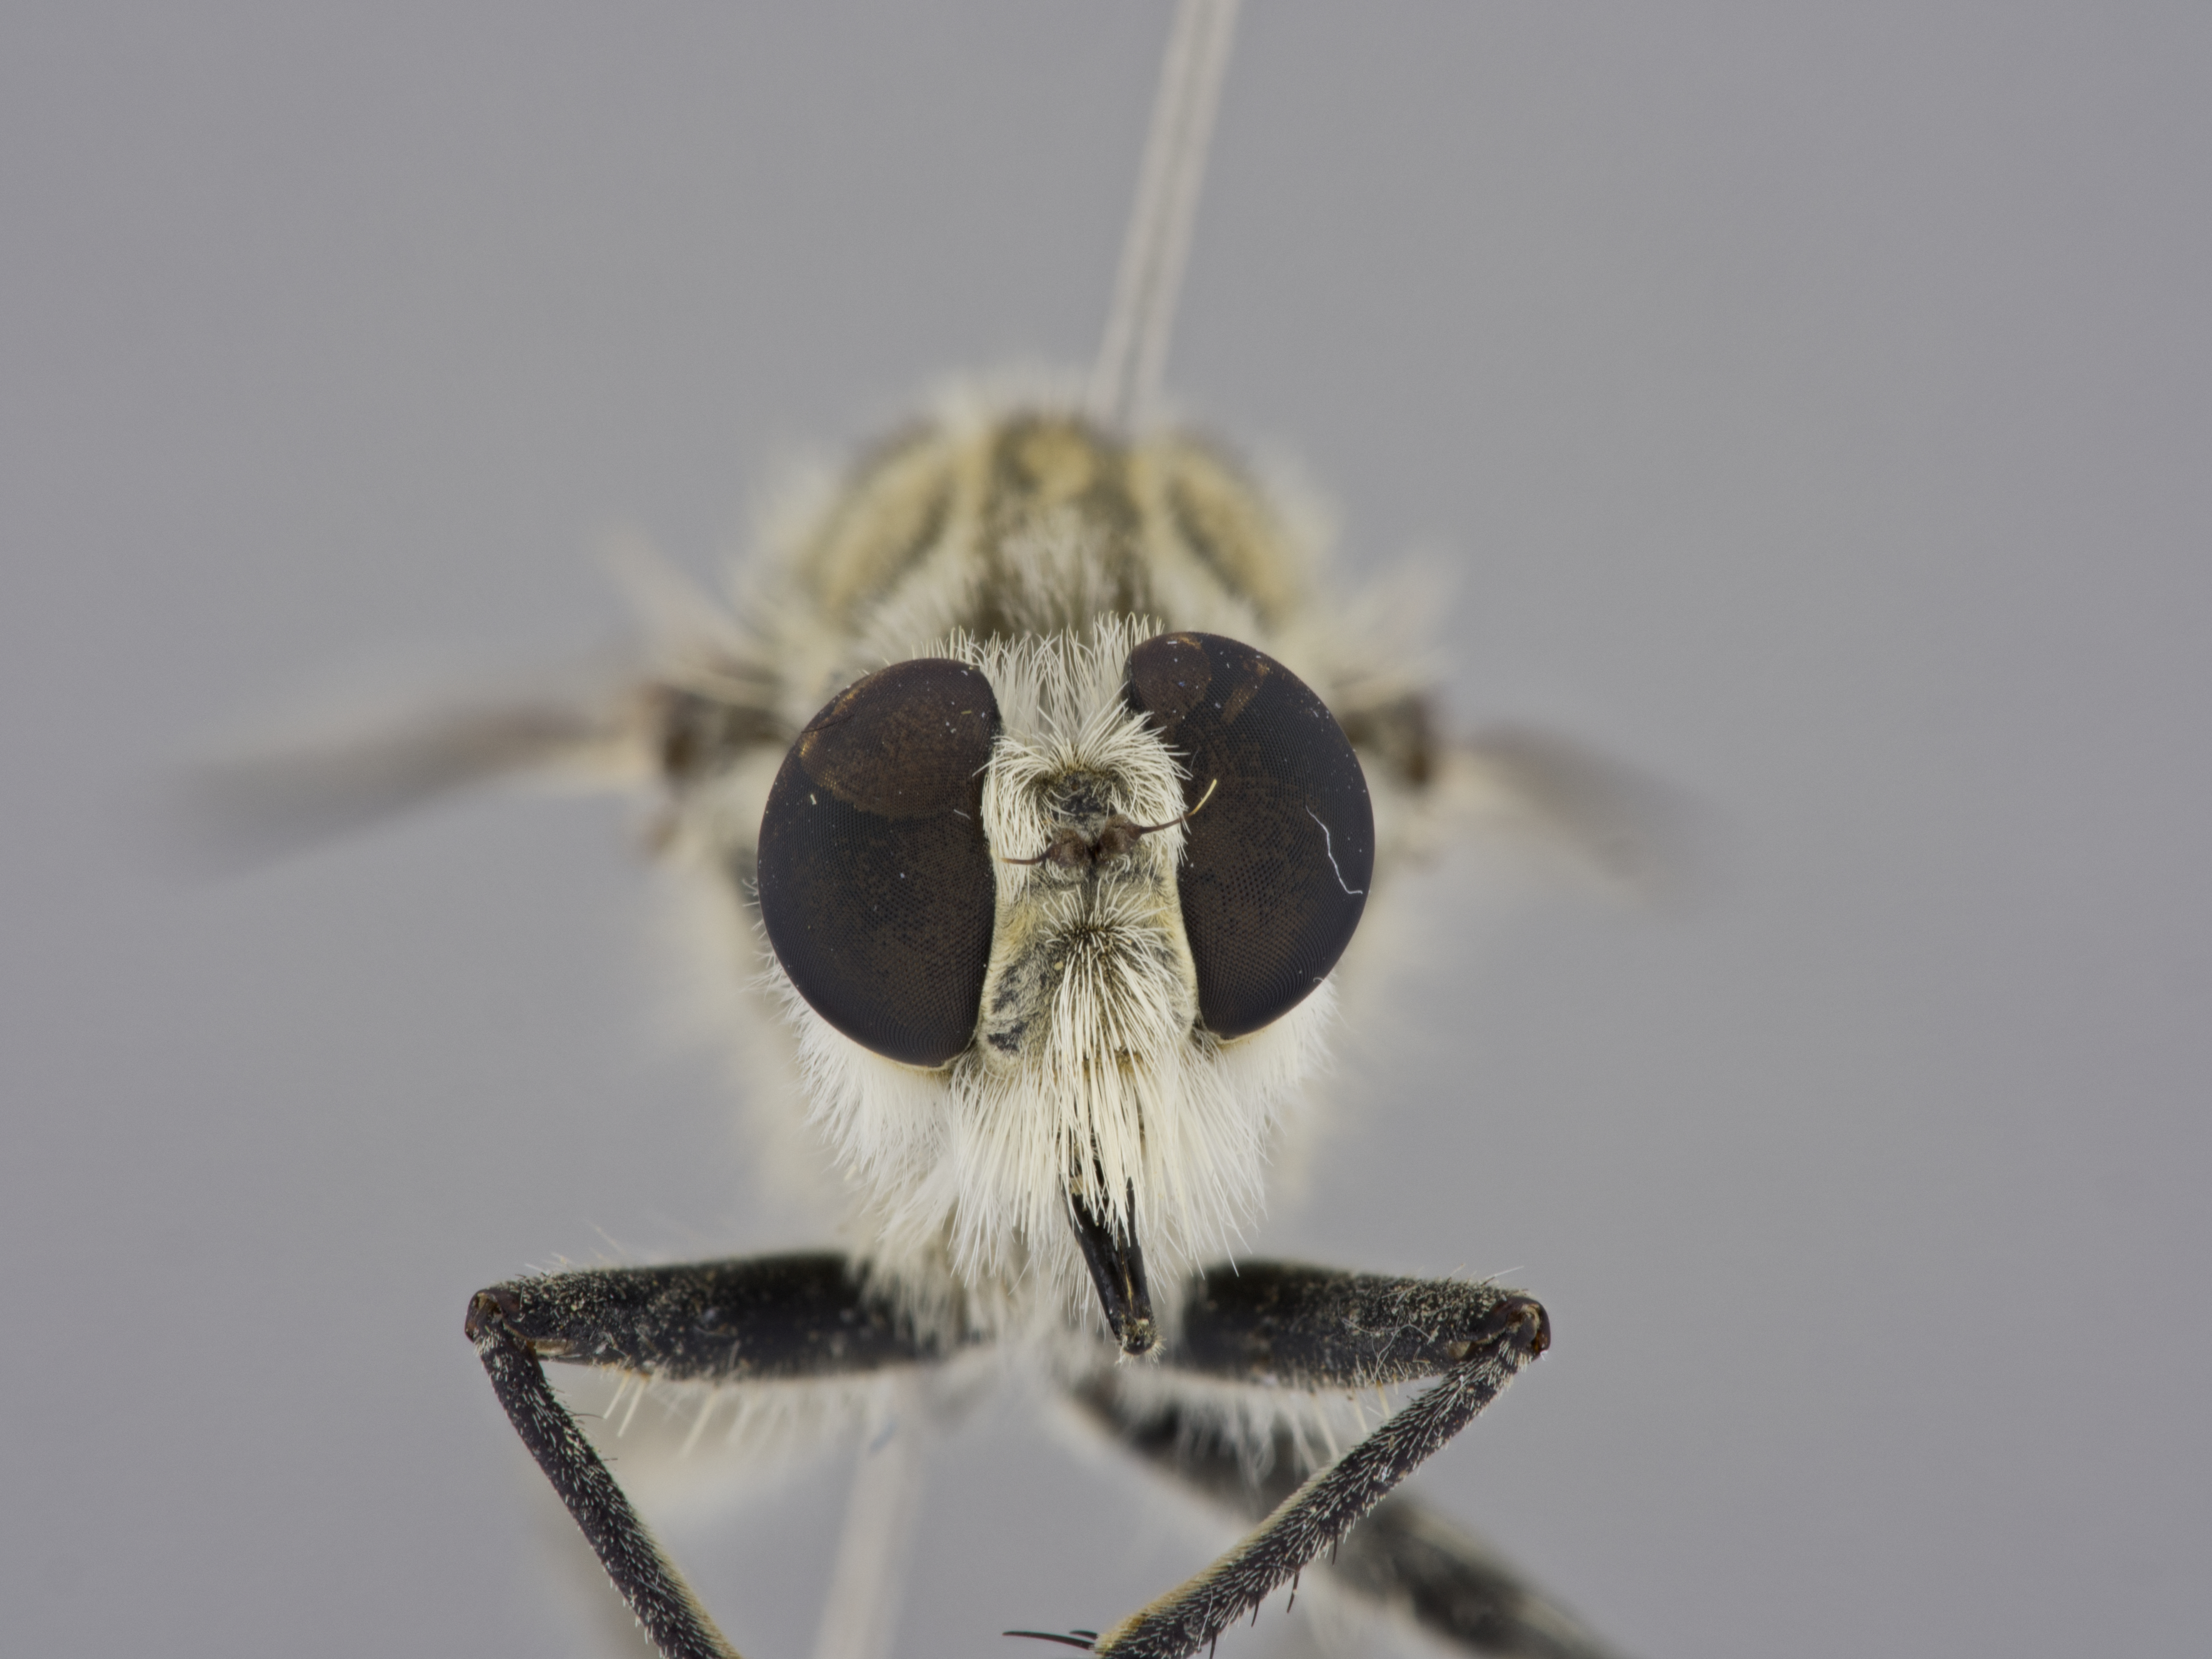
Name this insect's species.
Proctacanthus coquillettii
